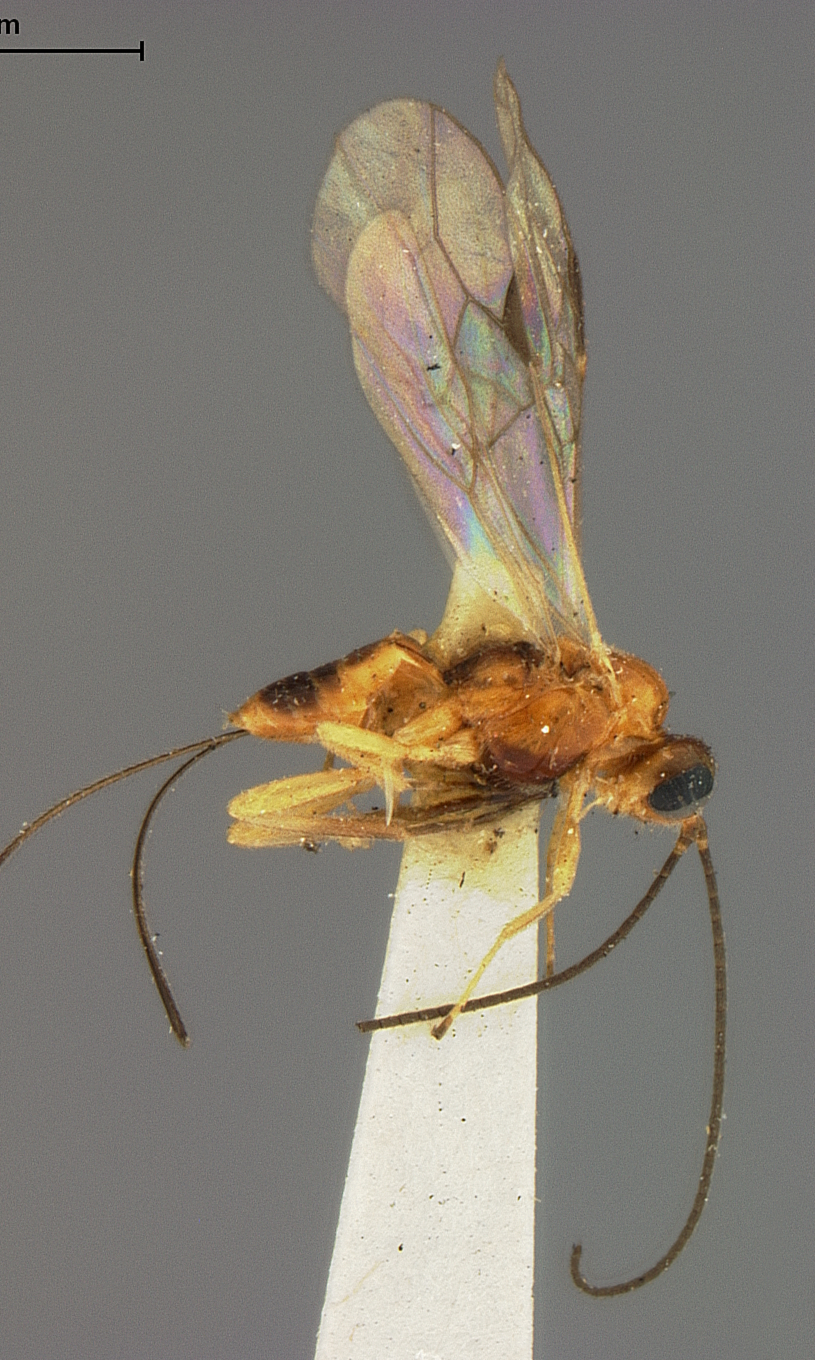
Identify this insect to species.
Bracon cecidomyiae
